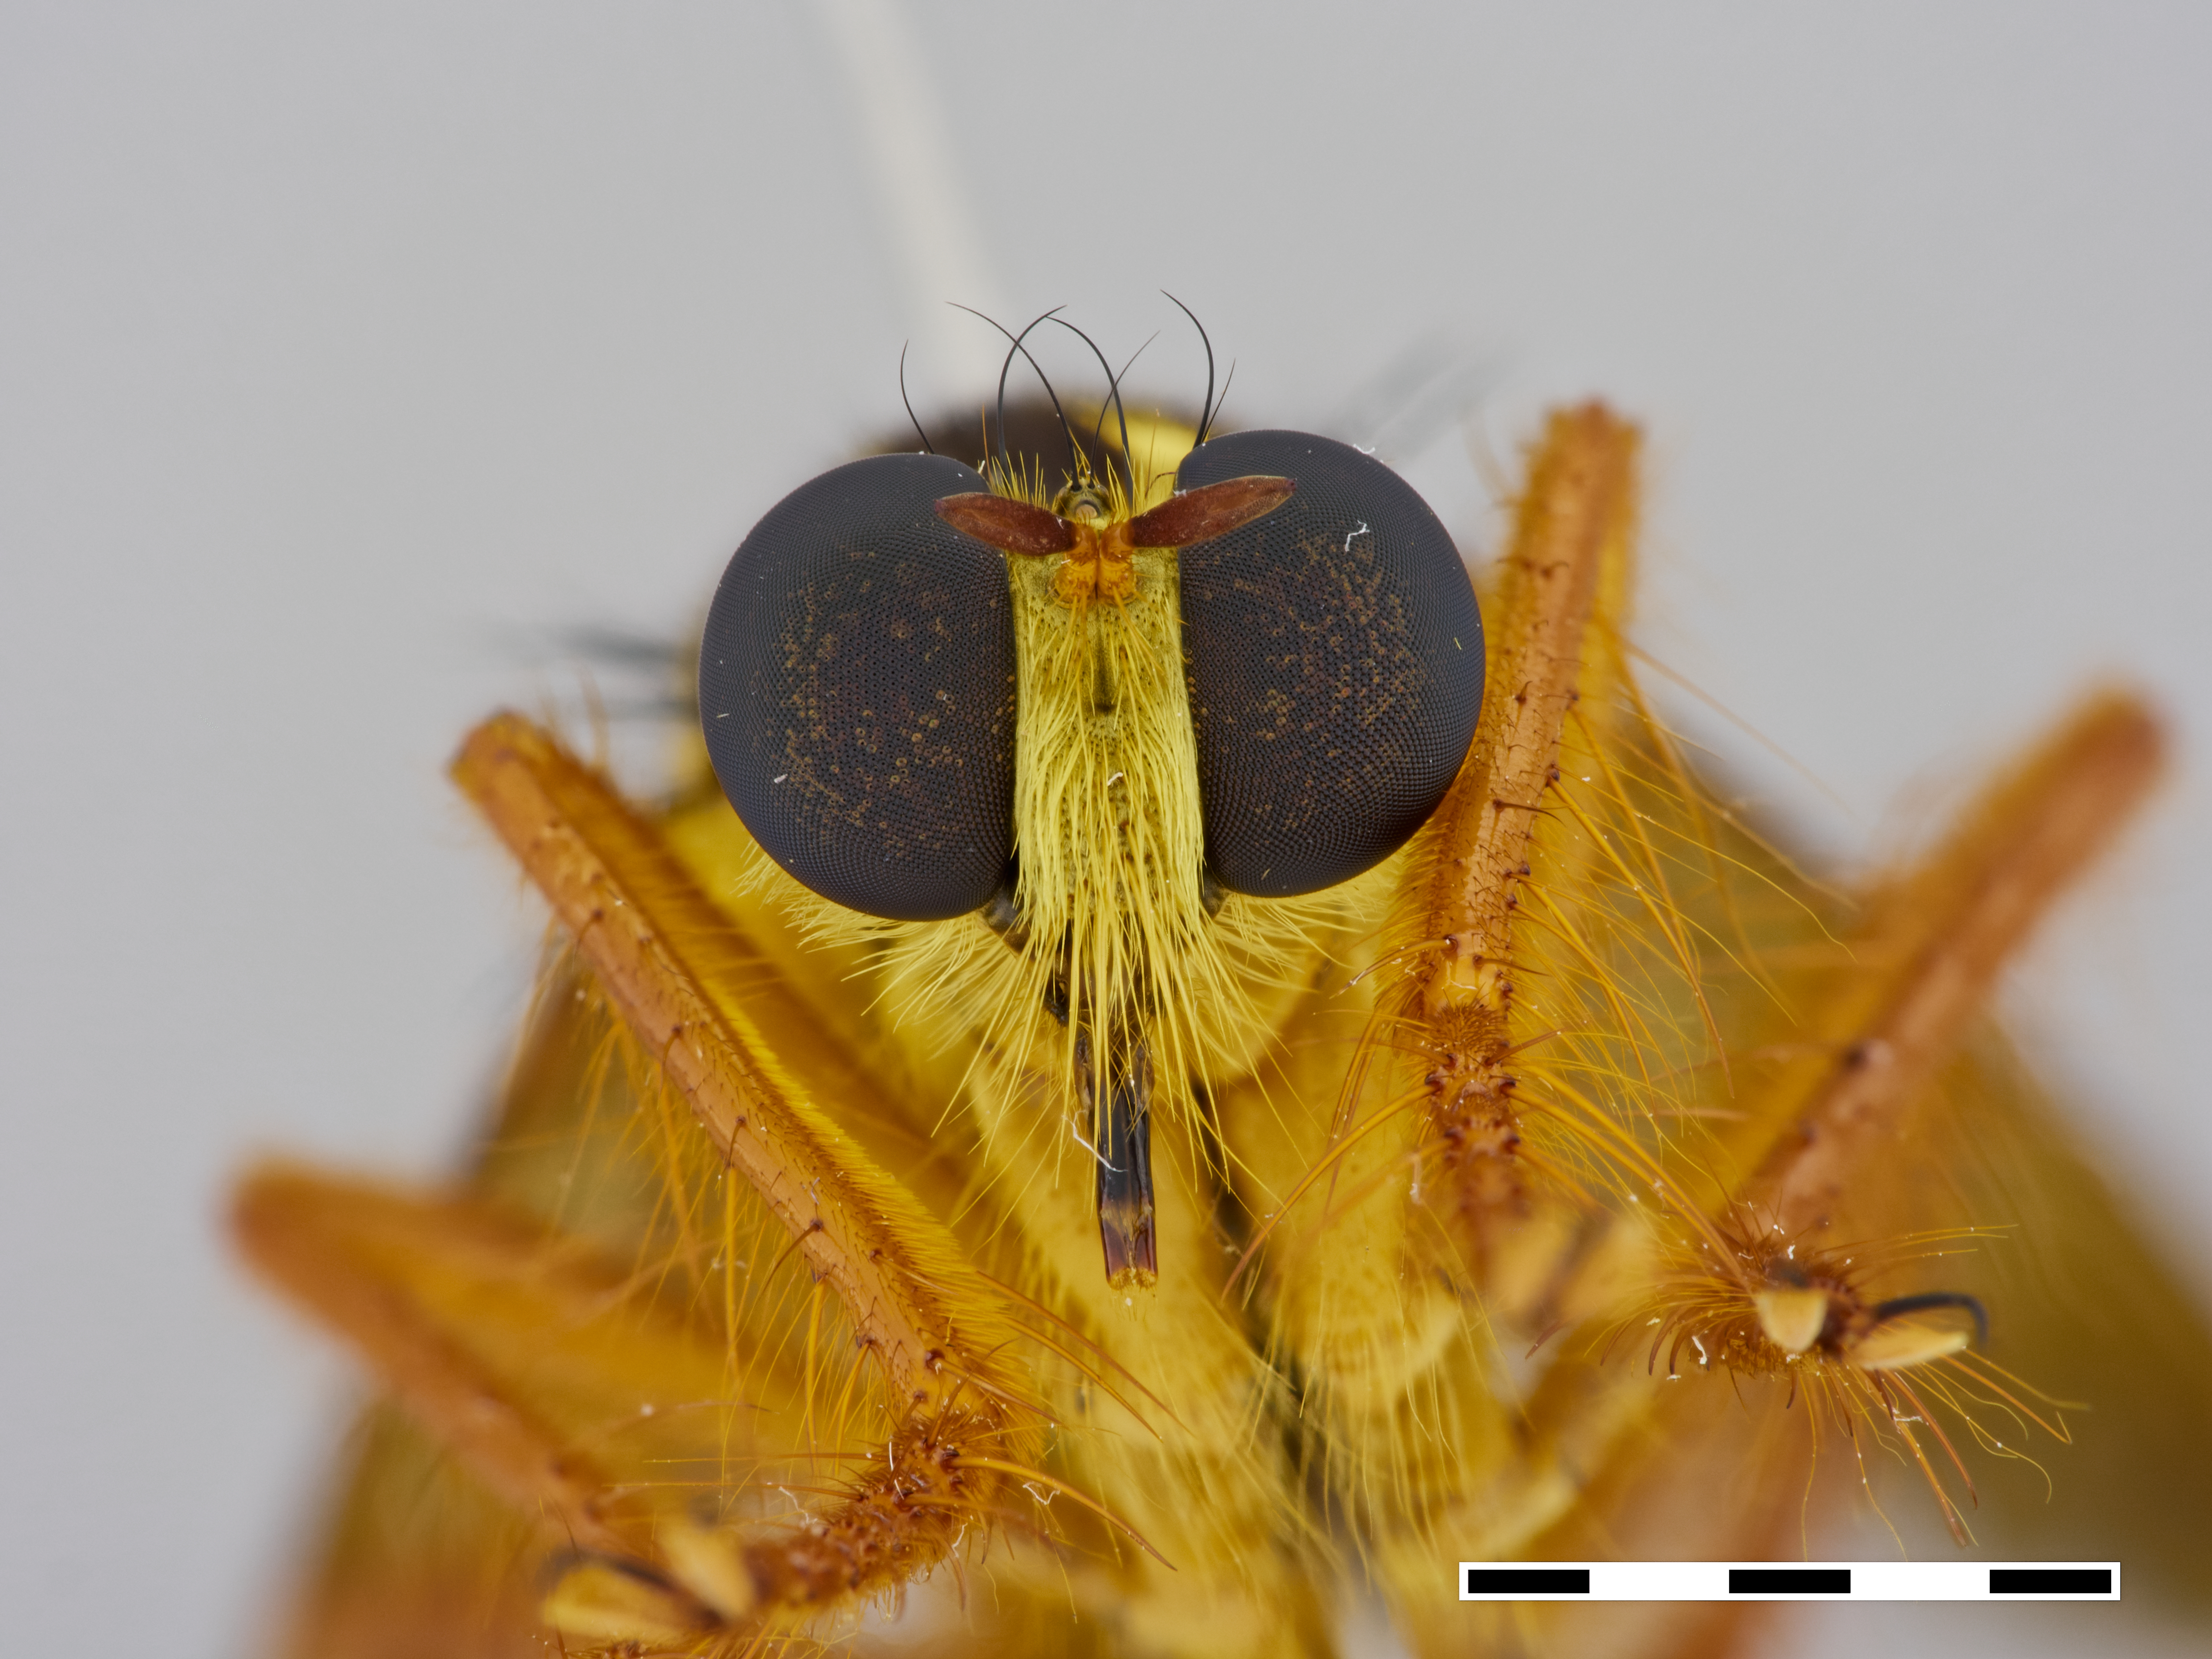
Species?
Smeryngolaphria numitor
